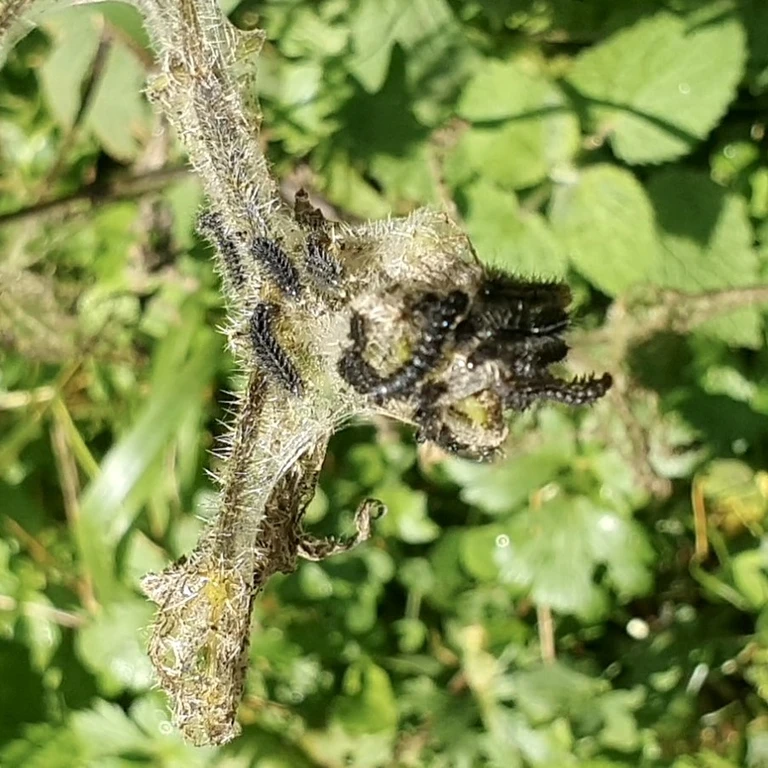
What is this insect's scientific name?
Aglais urticae
